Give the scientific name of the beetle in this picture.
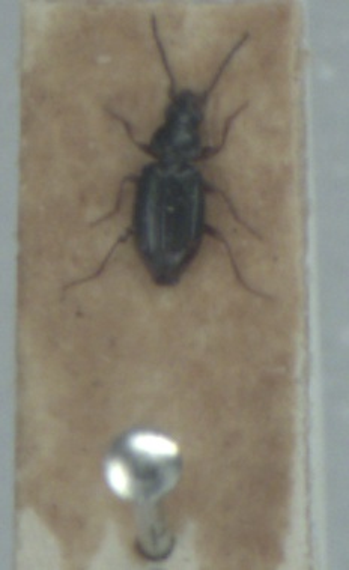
Bembidion guttula
